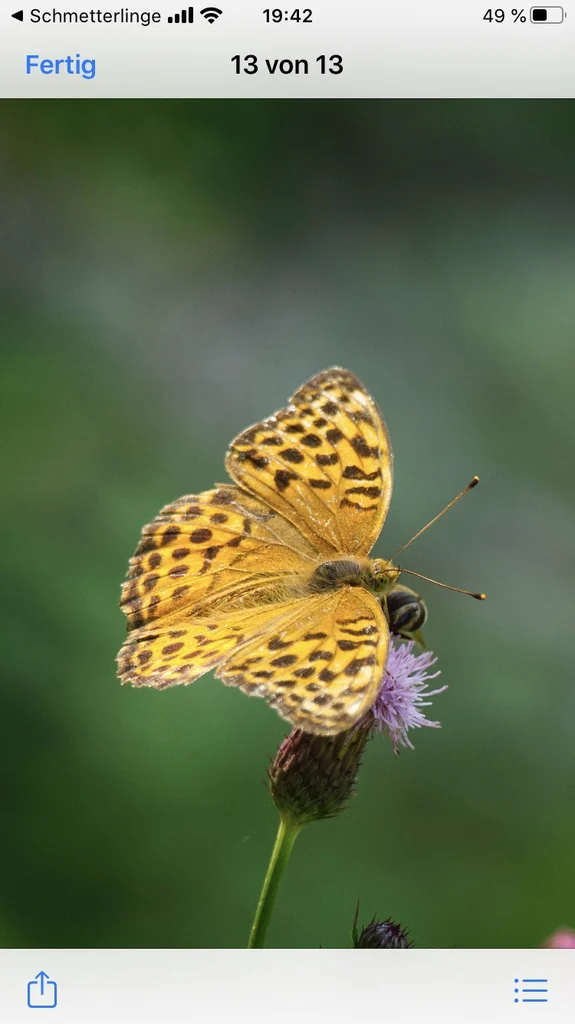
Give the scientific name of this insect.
Argynnis paphia
